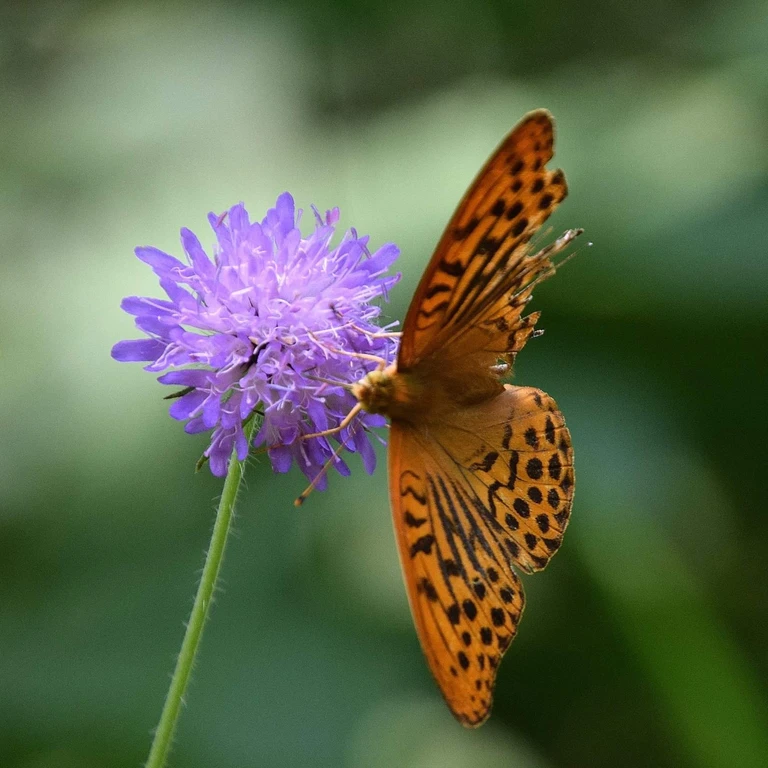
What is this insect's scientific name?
Argynnis paphia
